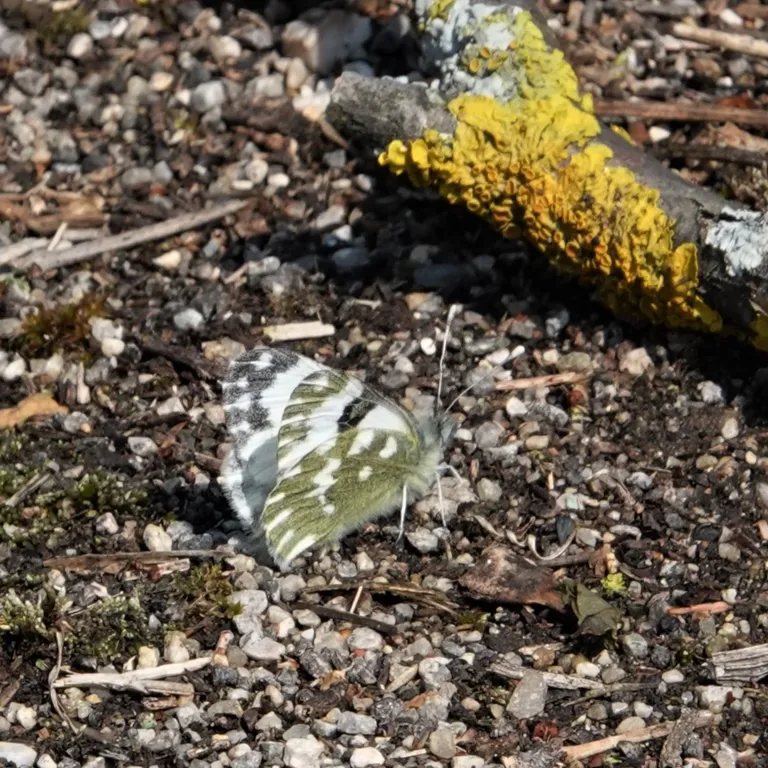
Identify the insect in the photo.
Pontia edusa
